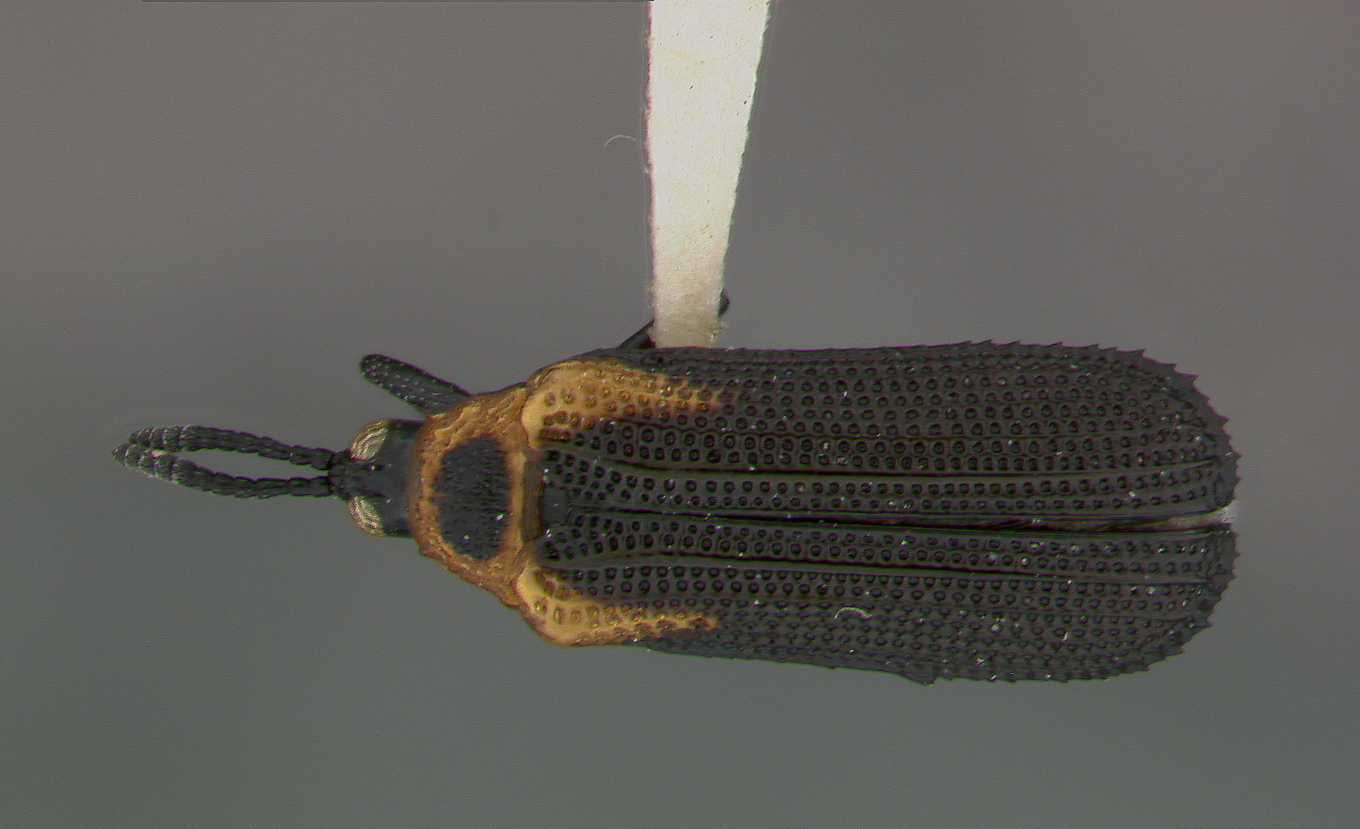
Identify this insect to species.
Odontota barberi
